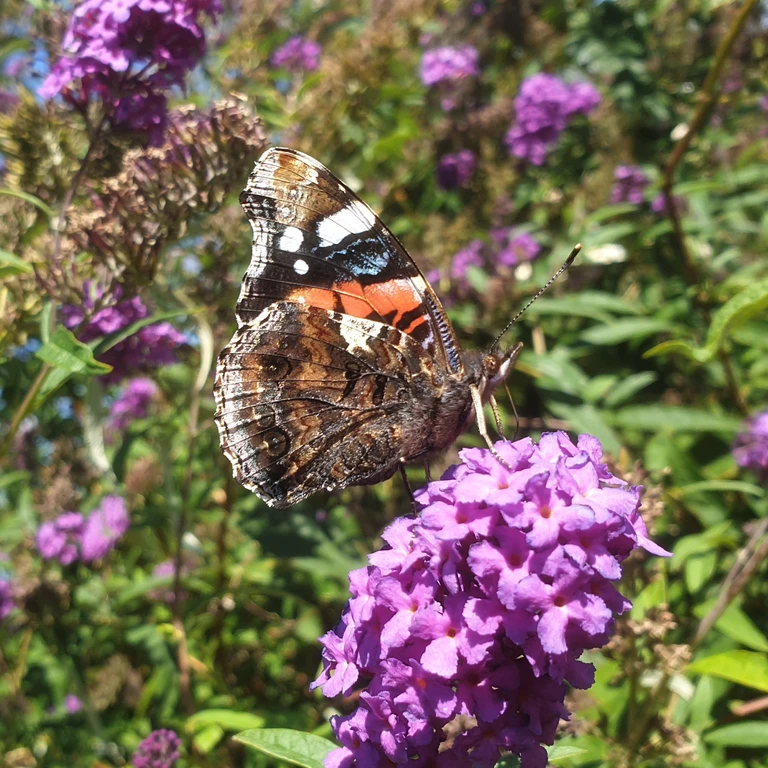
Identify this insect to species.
Vanessa atalanta
